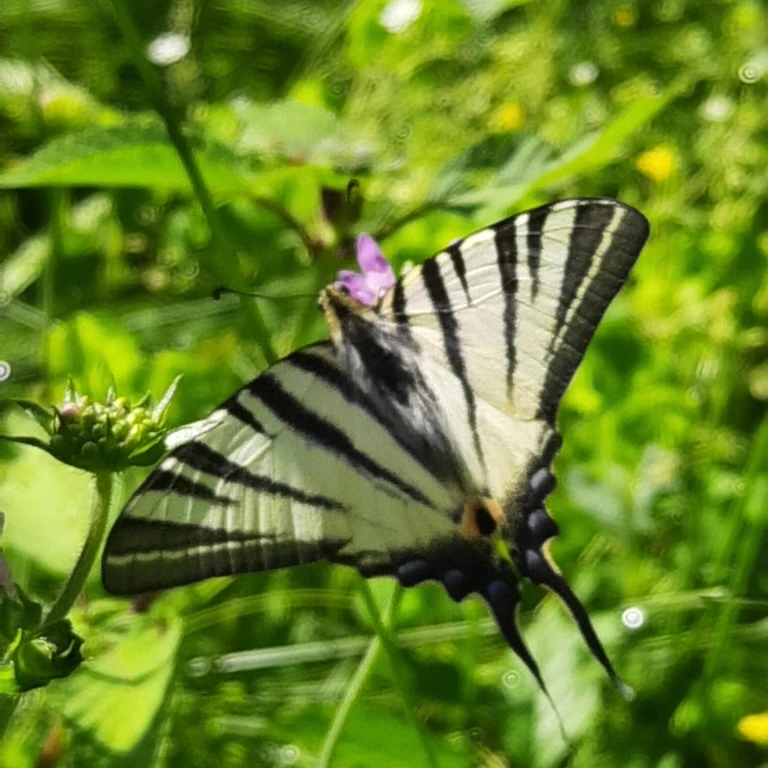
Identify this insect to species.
Iphiclides podalirius
